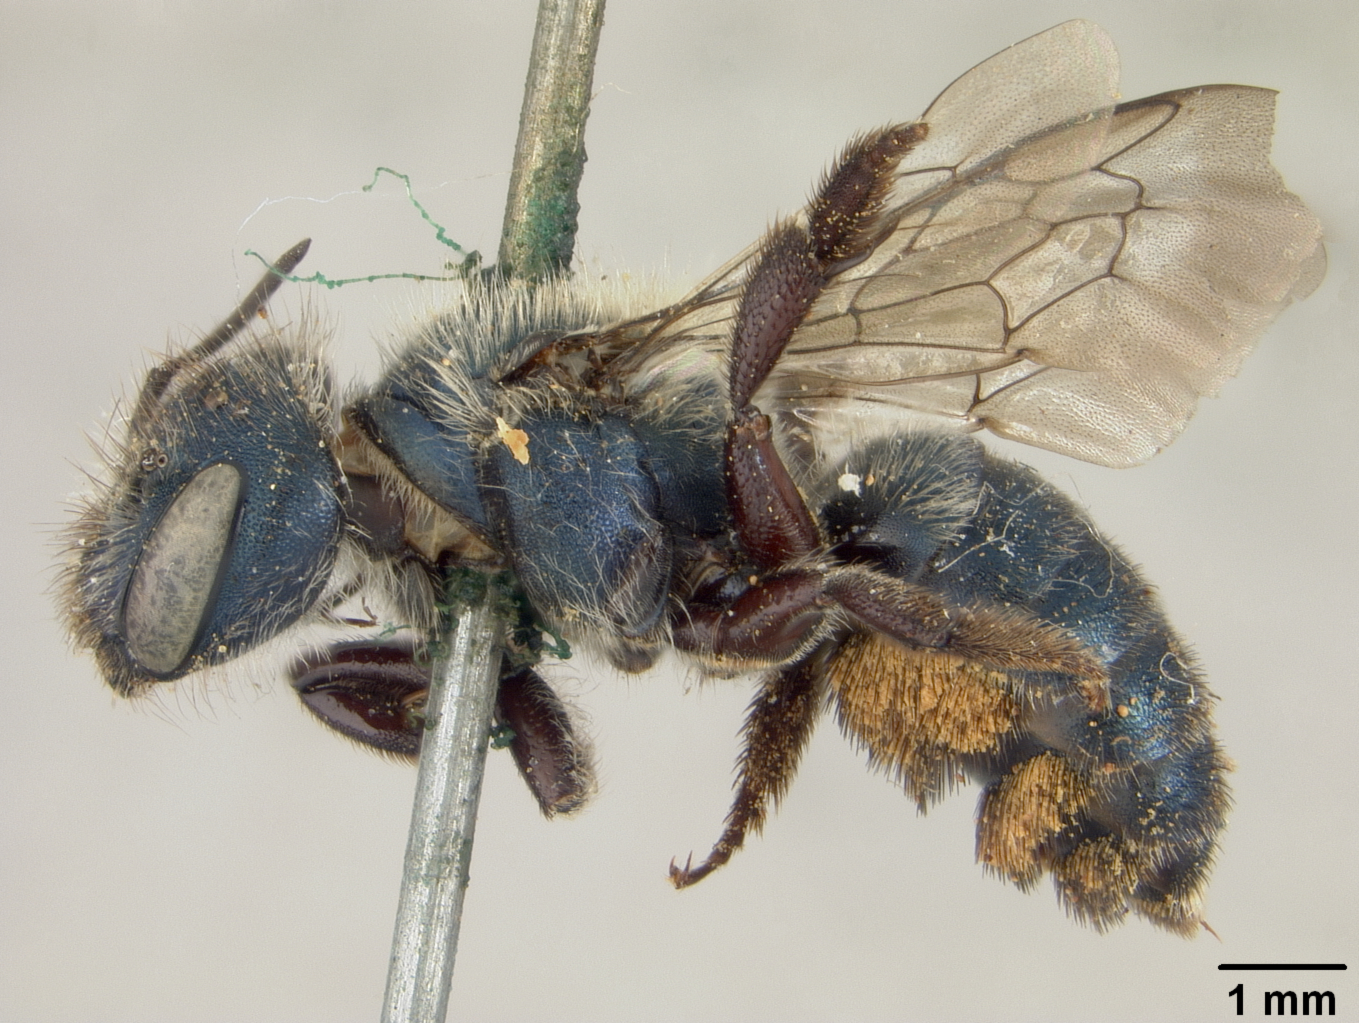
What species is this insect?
Osmia melanotricha
